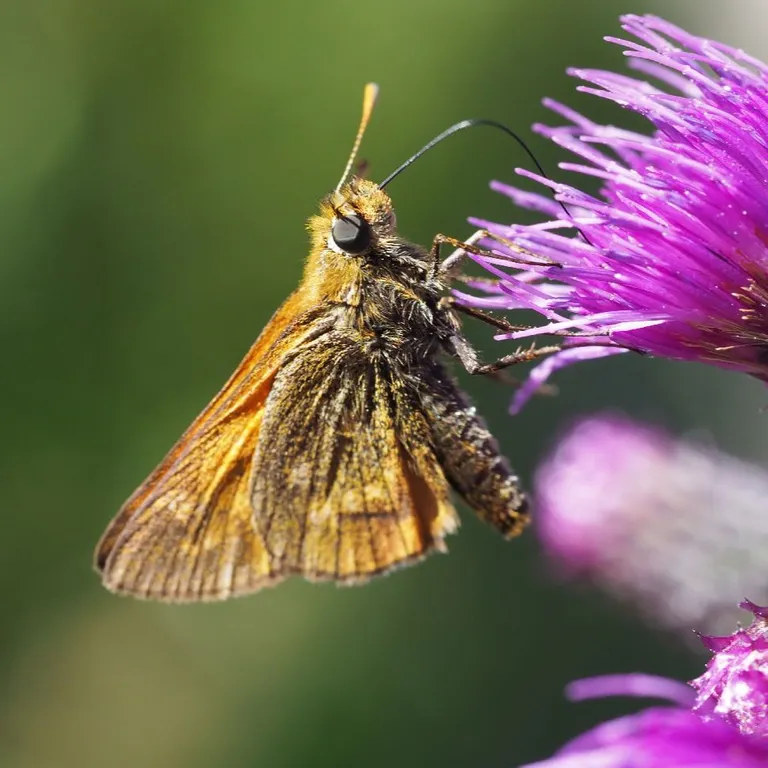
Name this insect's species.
Ochlodes sylvanus (also Ochlodes venata)
